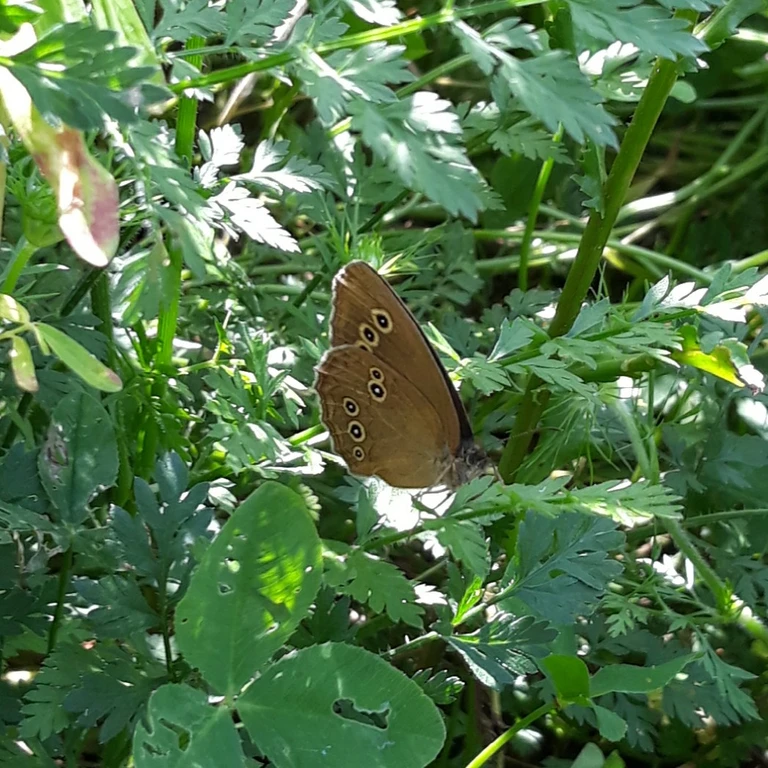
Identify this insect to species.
Aphantopus hyperantus
